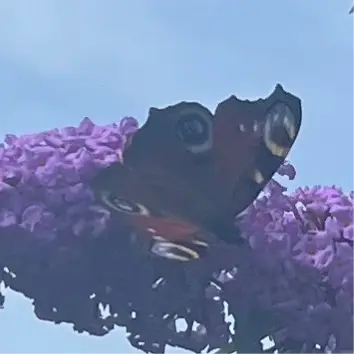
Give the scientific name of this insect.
Aglais io
